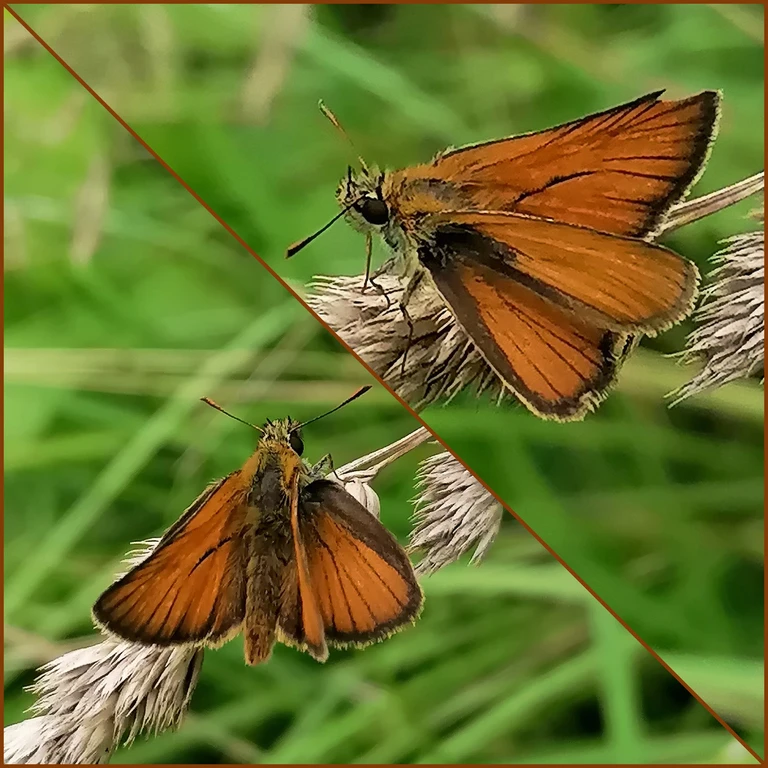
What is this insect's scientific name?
Thymelicus sylvestris
